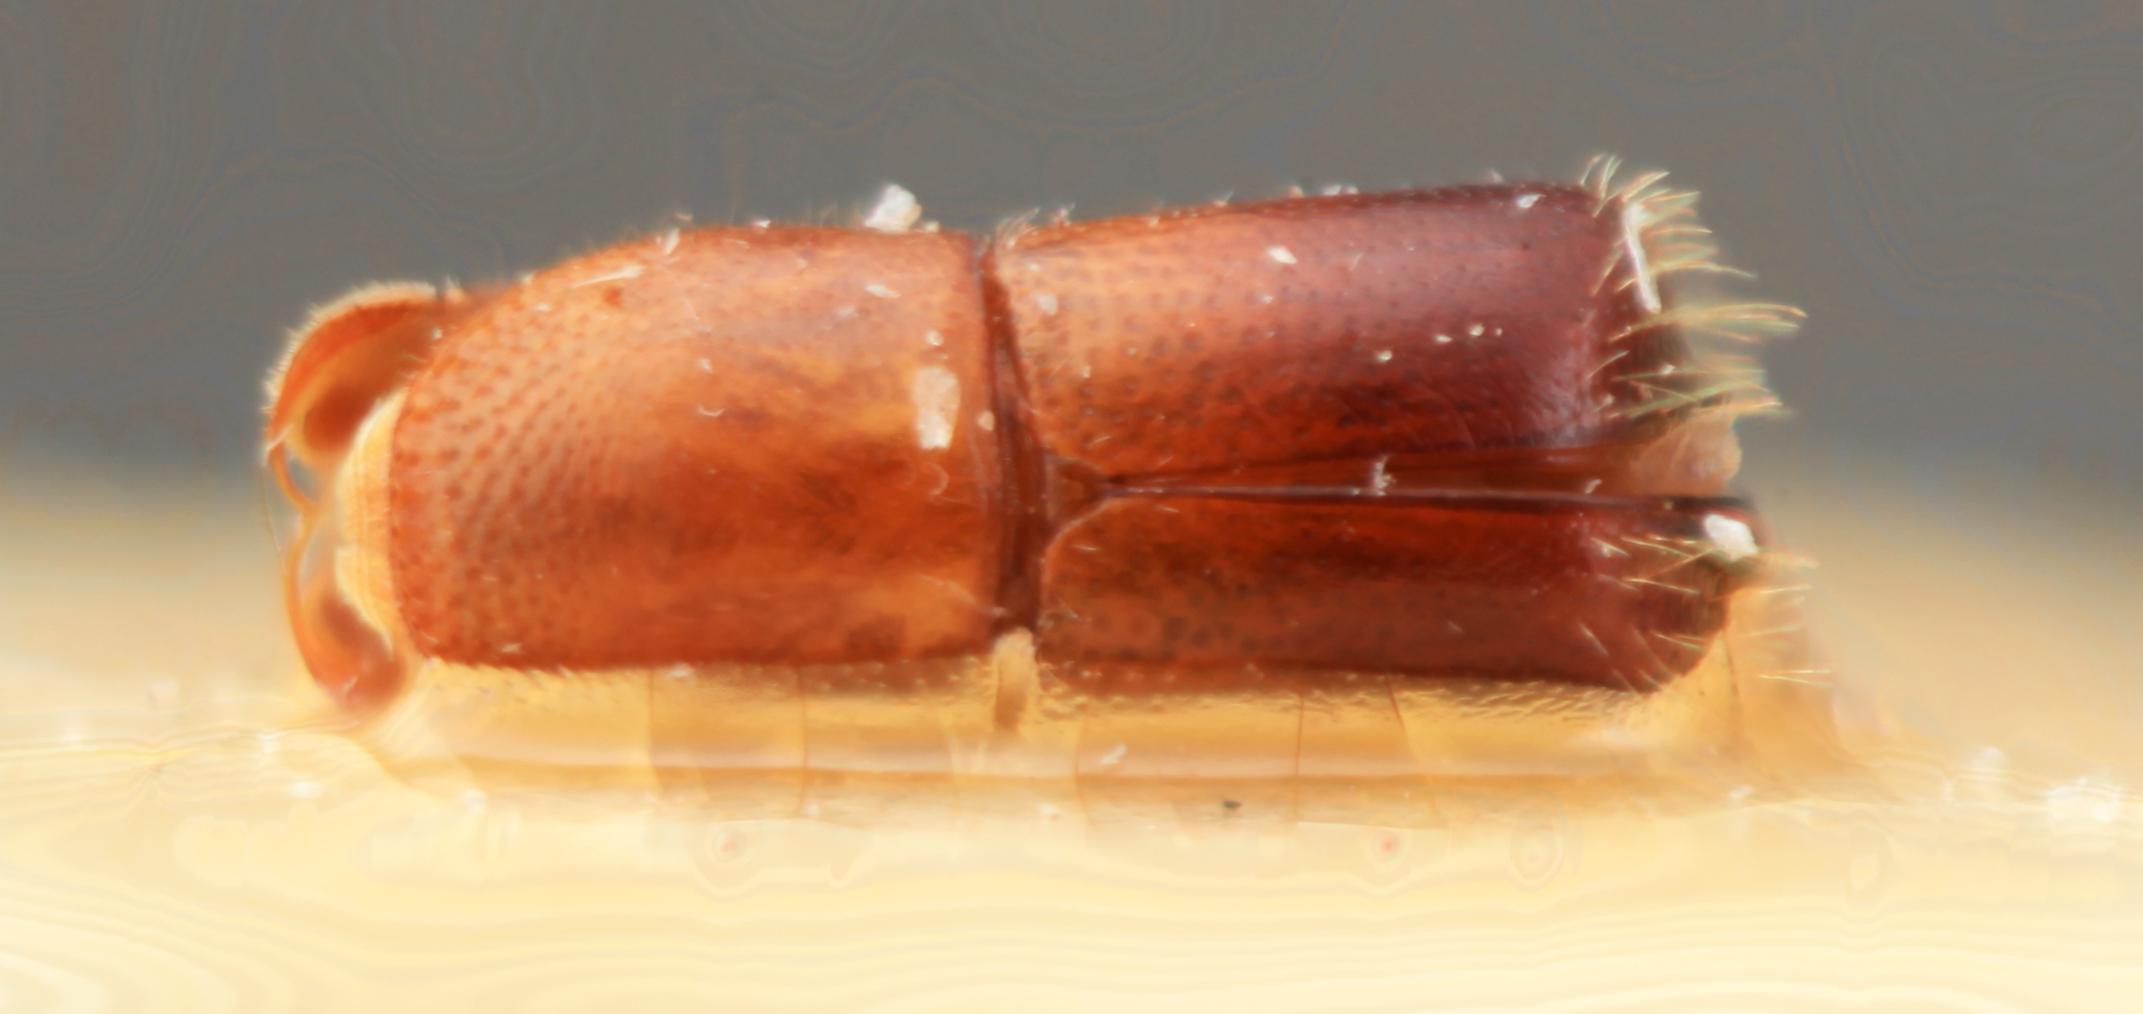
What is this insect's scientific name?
Corthylus schulzi
